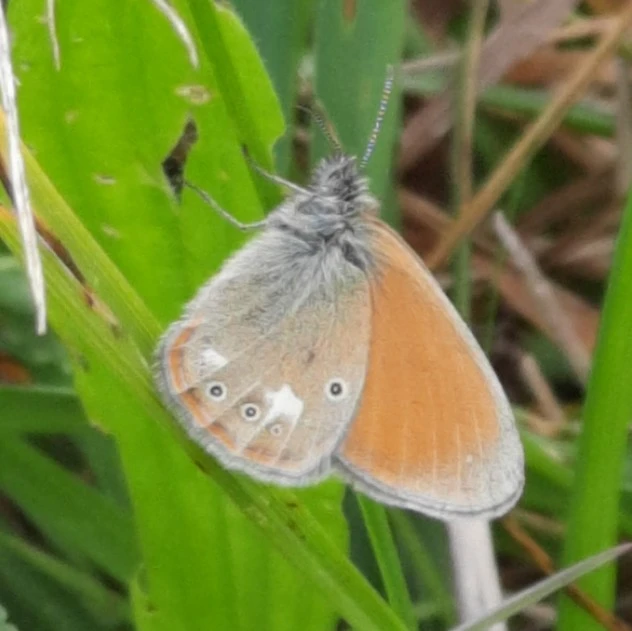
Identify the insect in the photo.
Coenonympha glycerion (also Coenonympha iphis)
